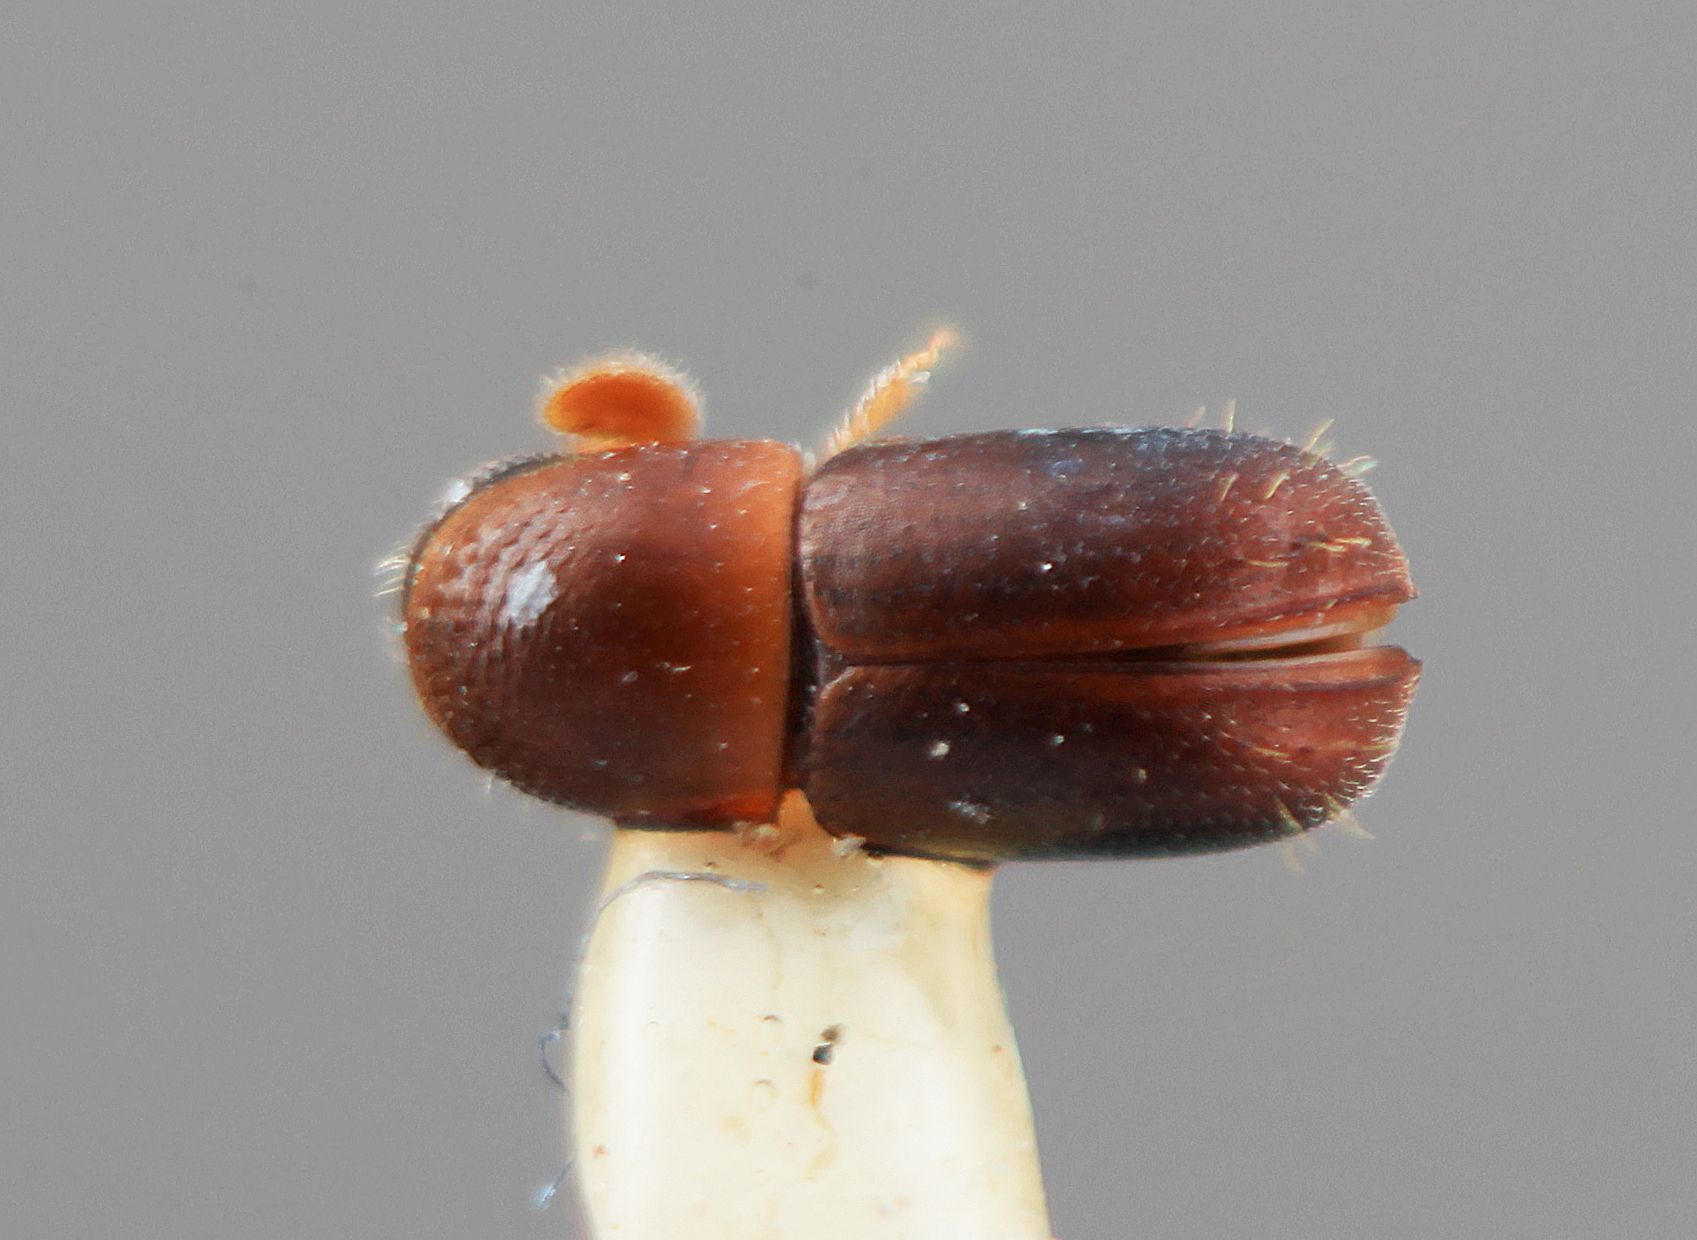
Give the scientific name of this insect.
Corthylus oculatus
